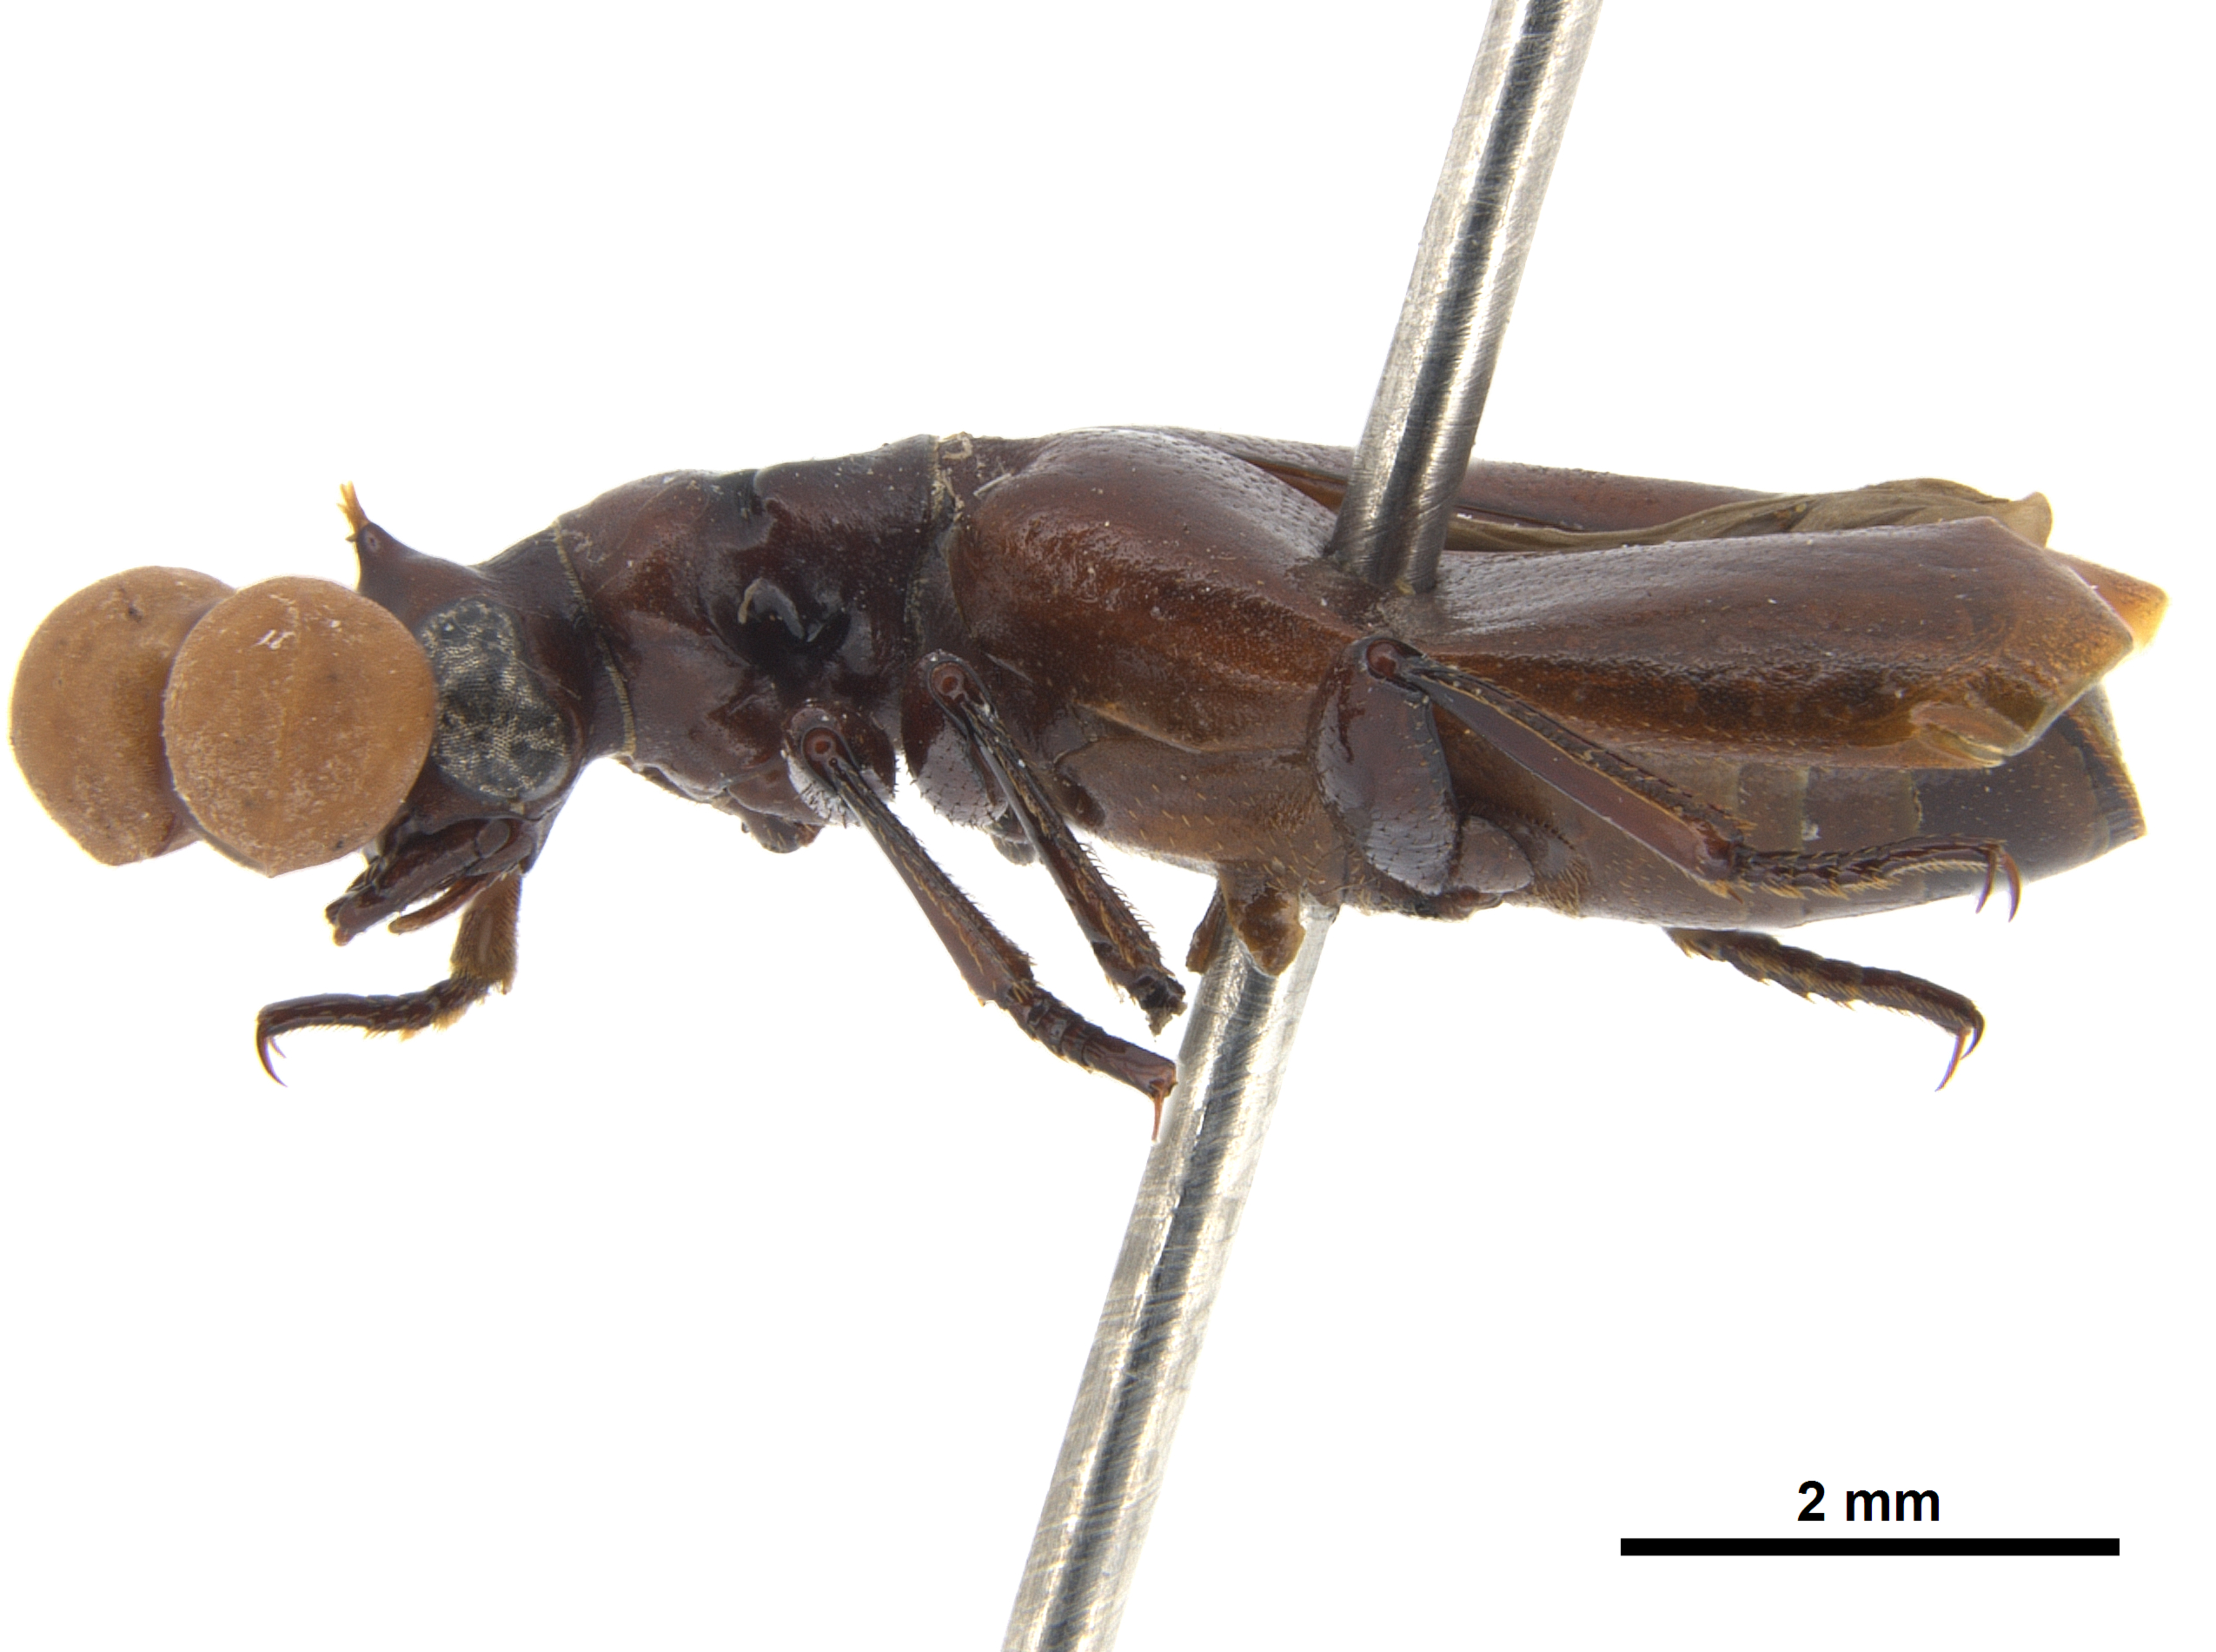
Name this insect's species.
Katapaussus sphaerocerus (also Paussus sphaerocerus)
